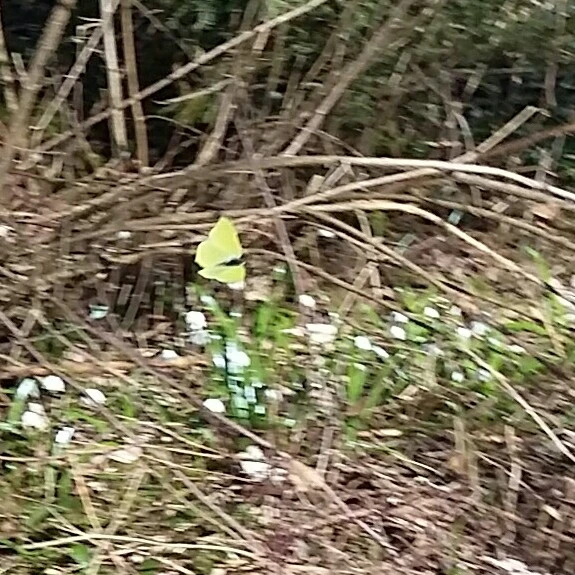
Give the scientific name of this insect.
Gonepteryx rhamni
